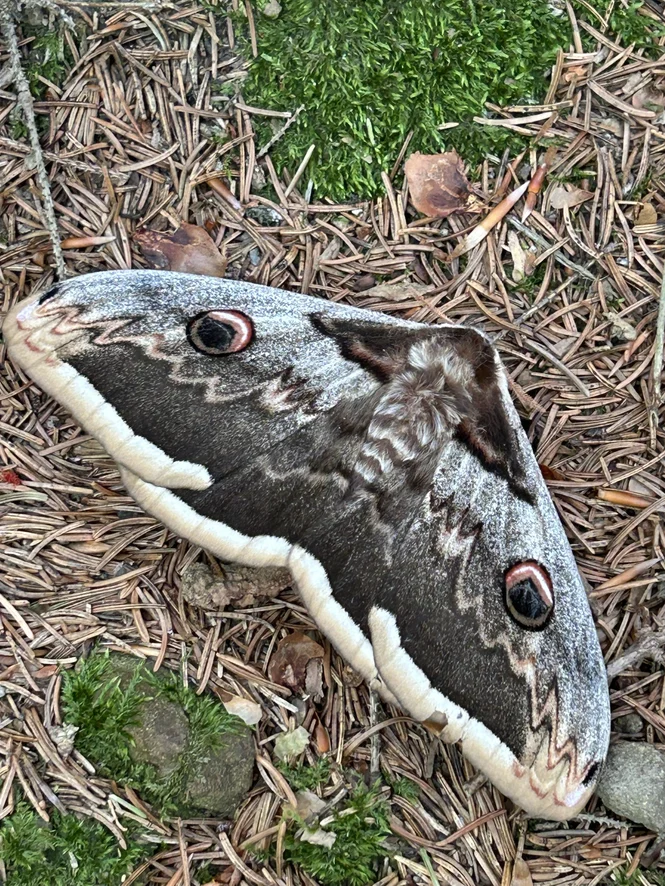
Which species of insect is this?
Saturnia pyri
